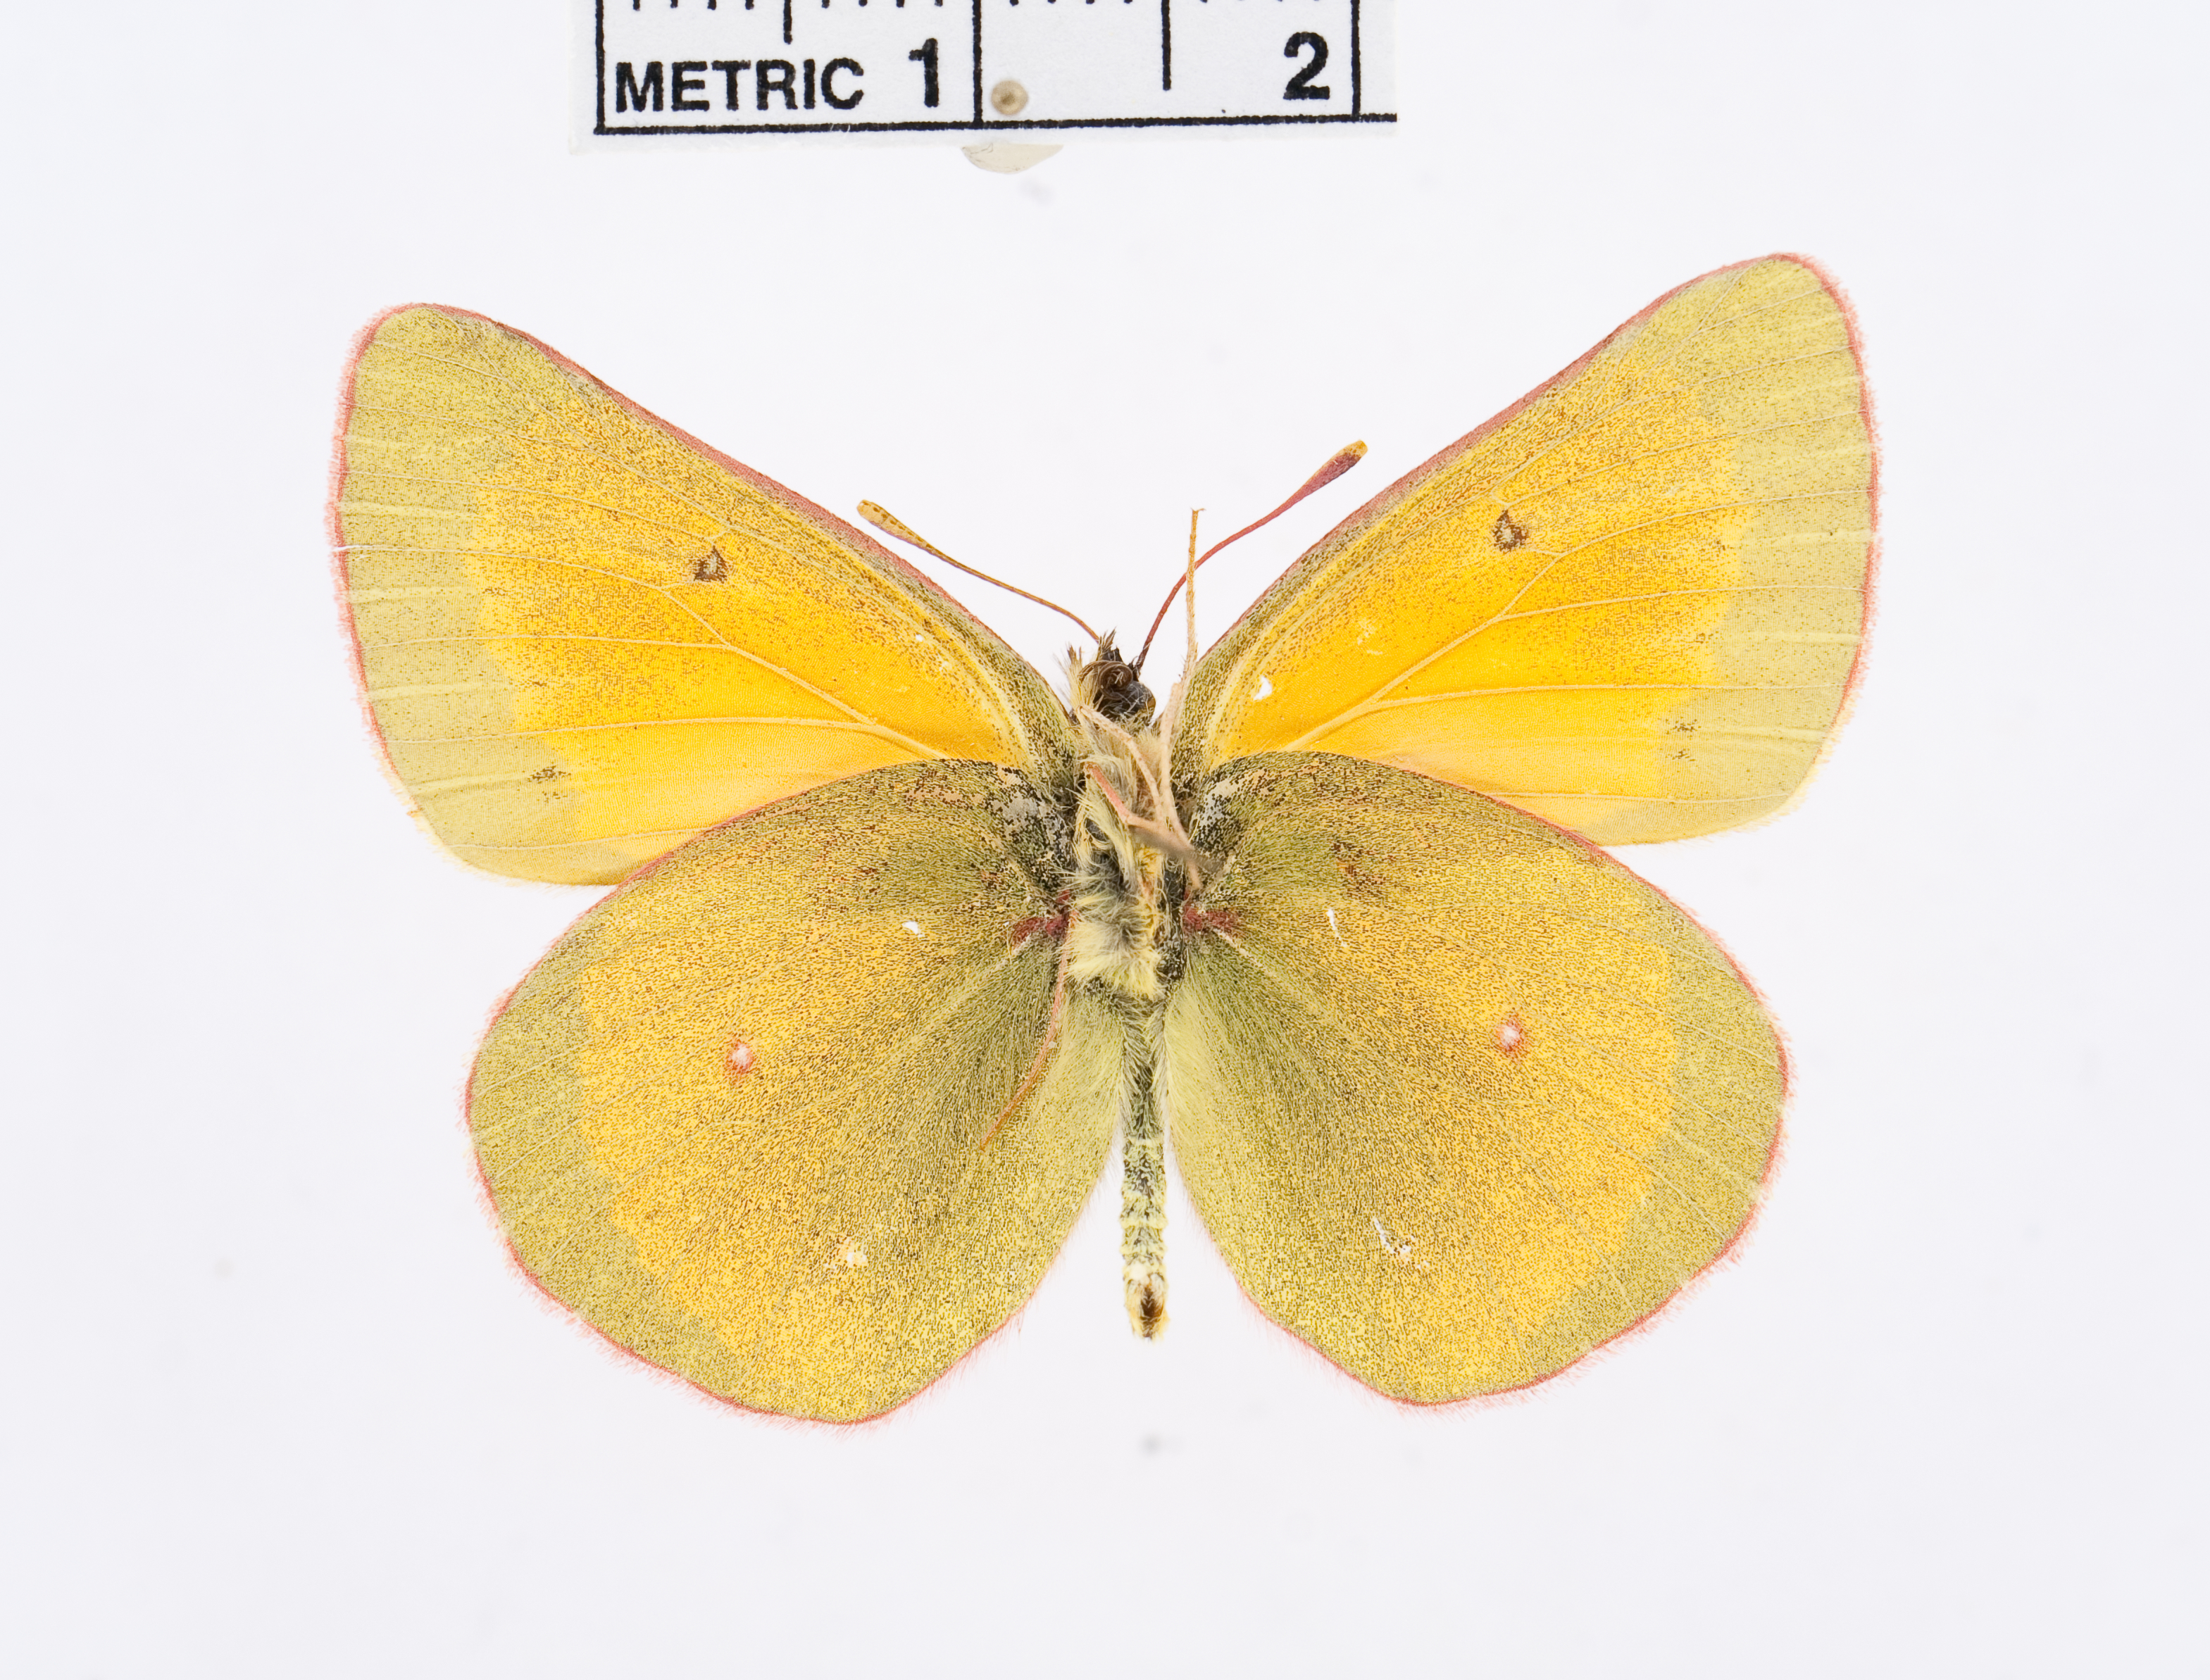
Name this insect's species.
Colias meadii
